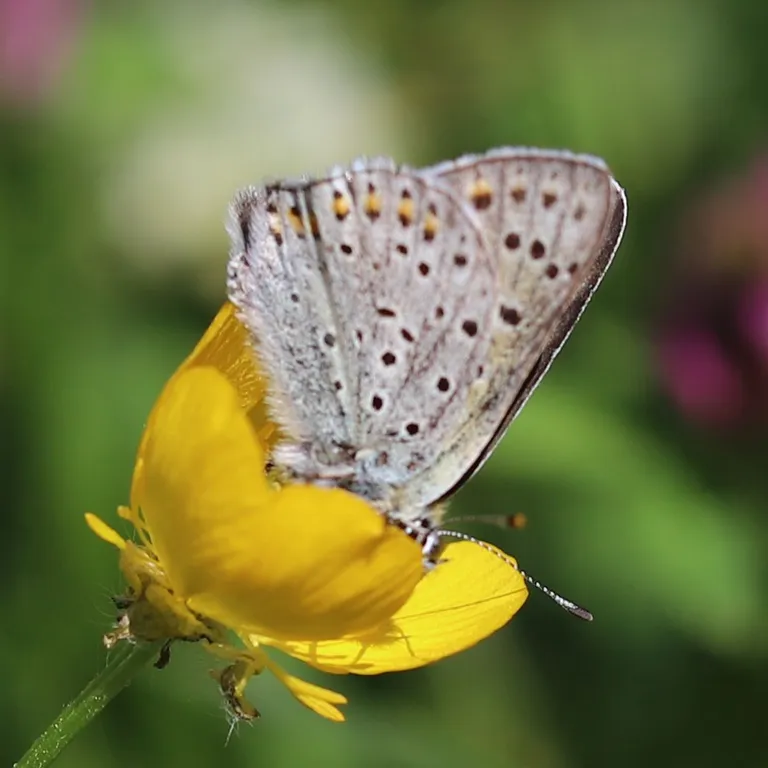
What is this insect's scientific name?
Lycaena tityrus (also Loweia tityrus)
